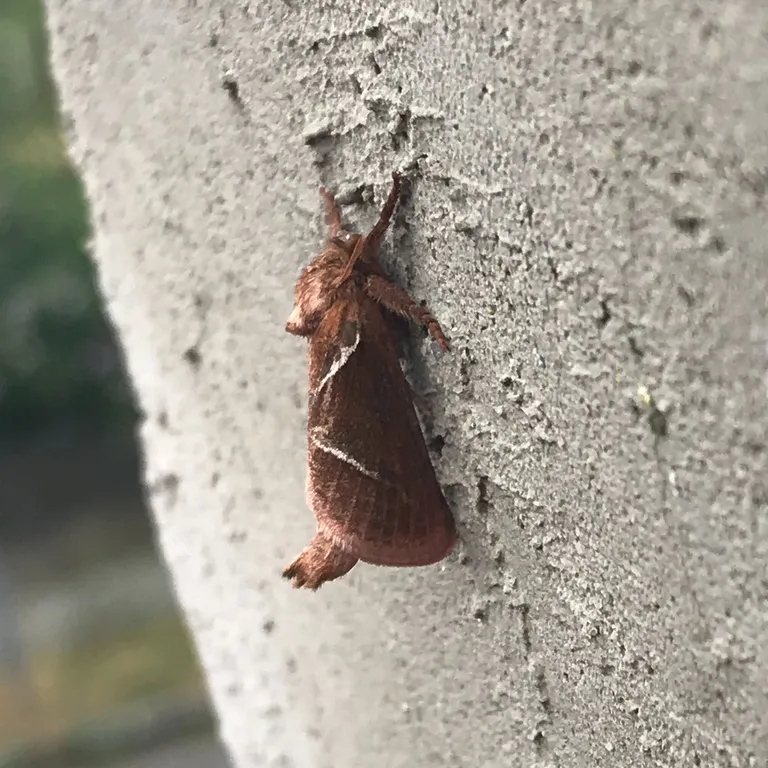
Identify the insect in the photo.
Triodia sylvina
